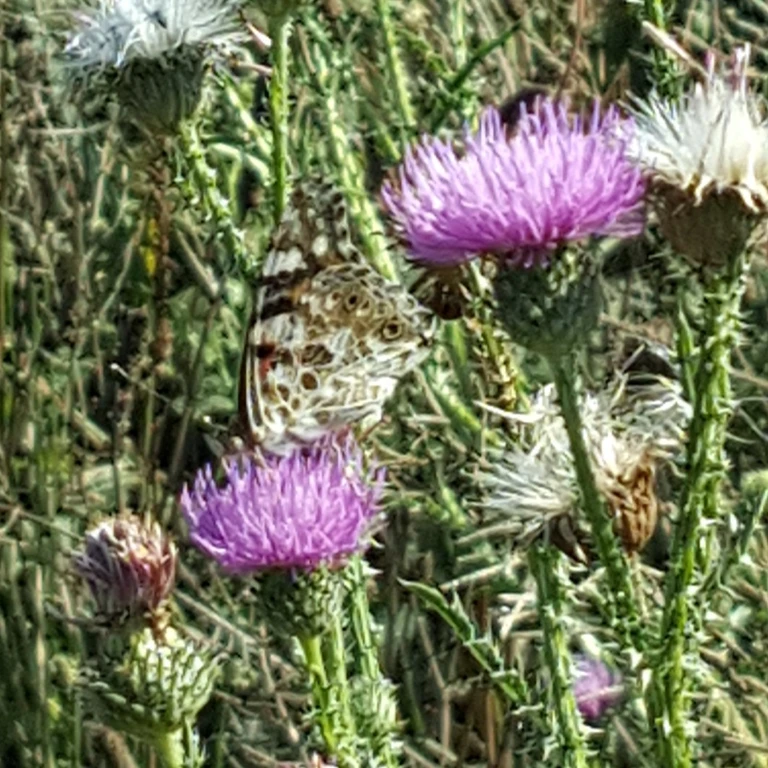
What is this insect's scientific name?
Vanessa cardui
